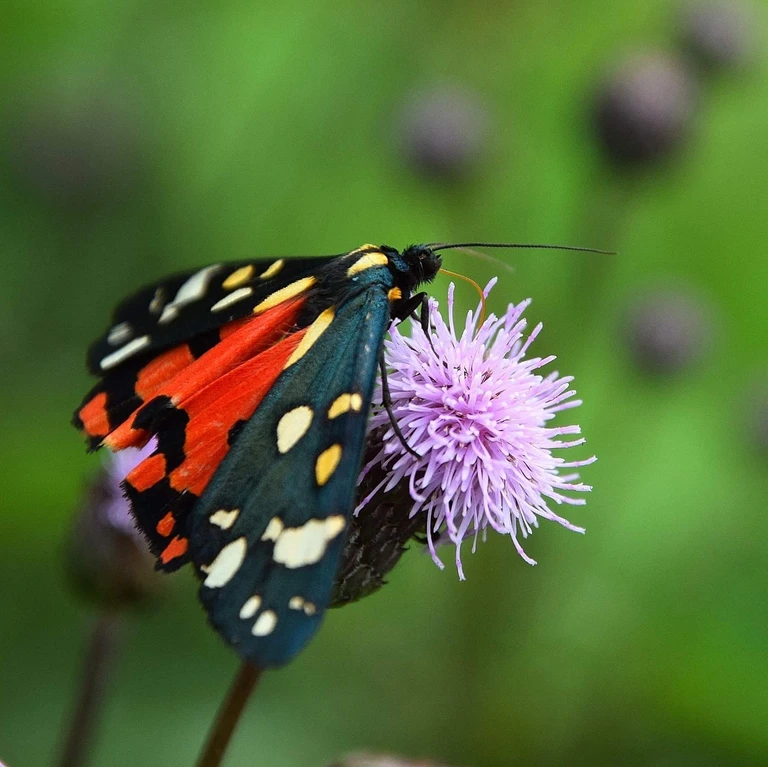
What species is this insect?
Callimorpha dominula
